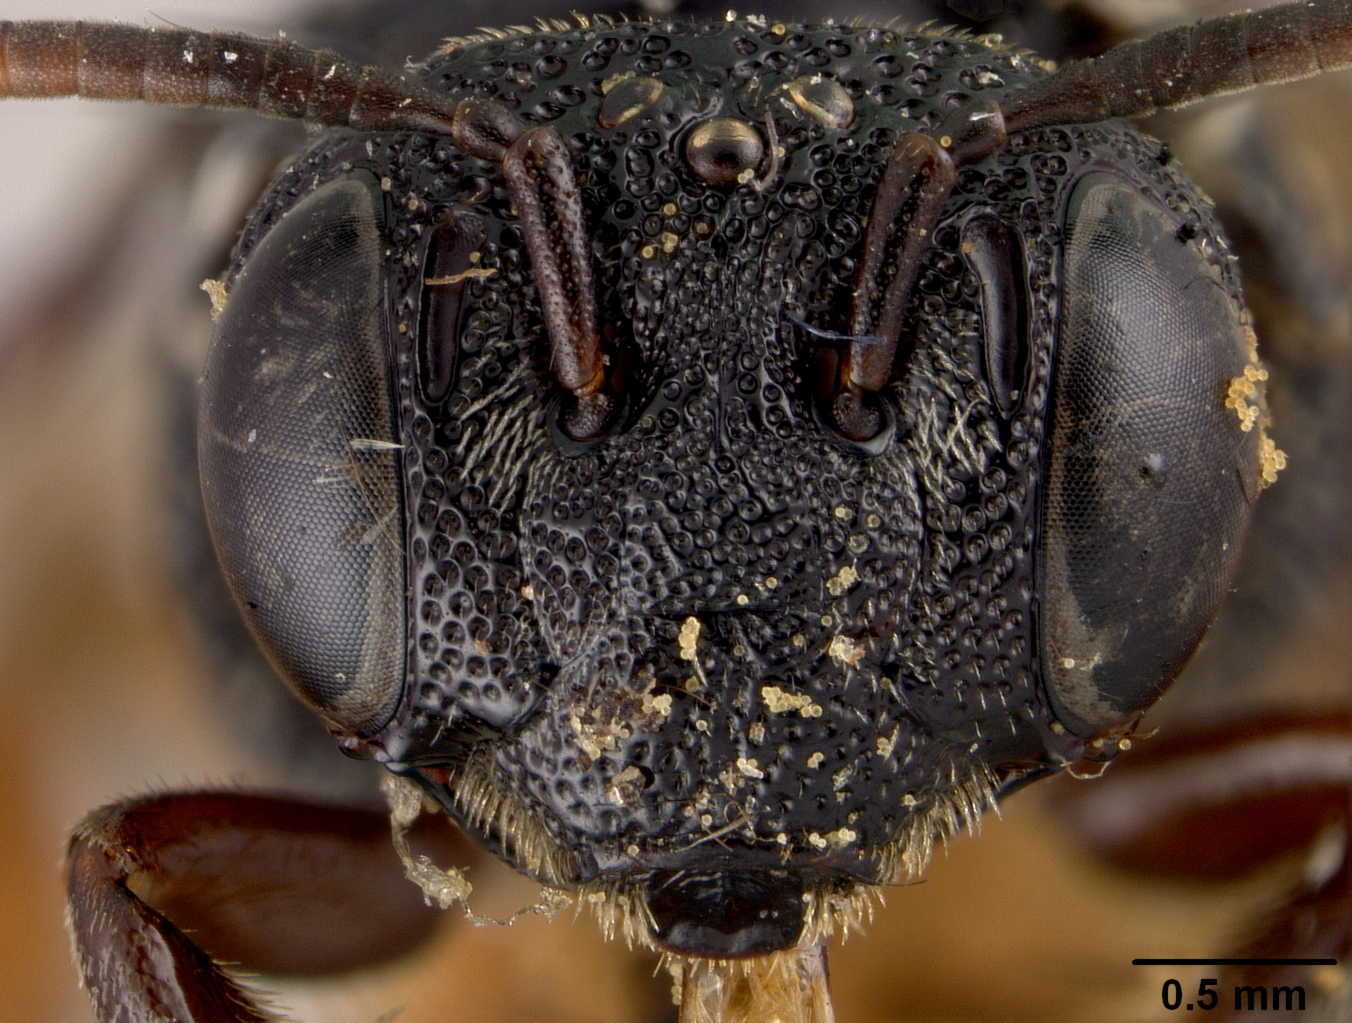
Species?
Pseudopanurgus rufosignatus
